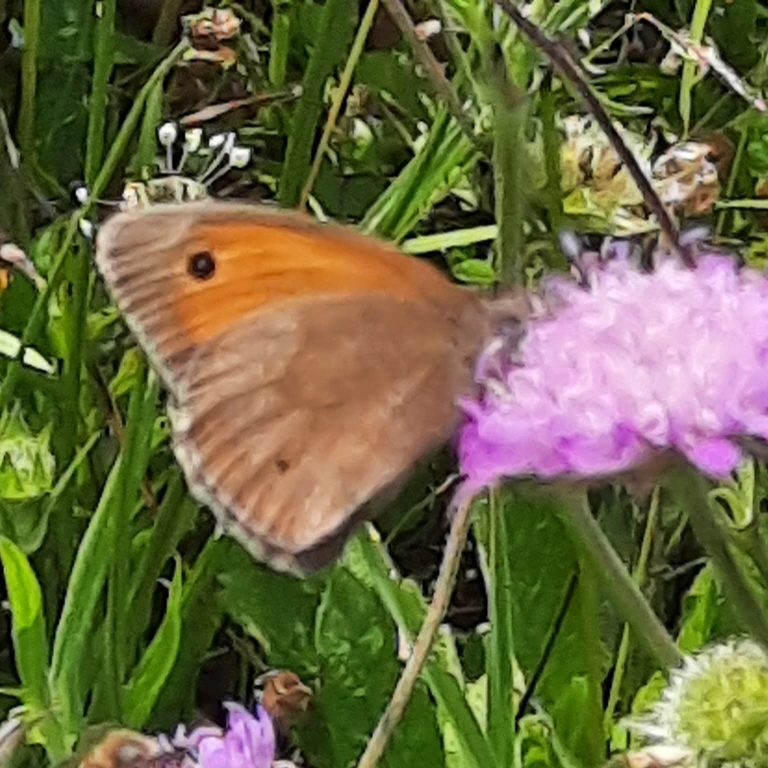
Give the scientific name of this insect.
Maniola jurtina
